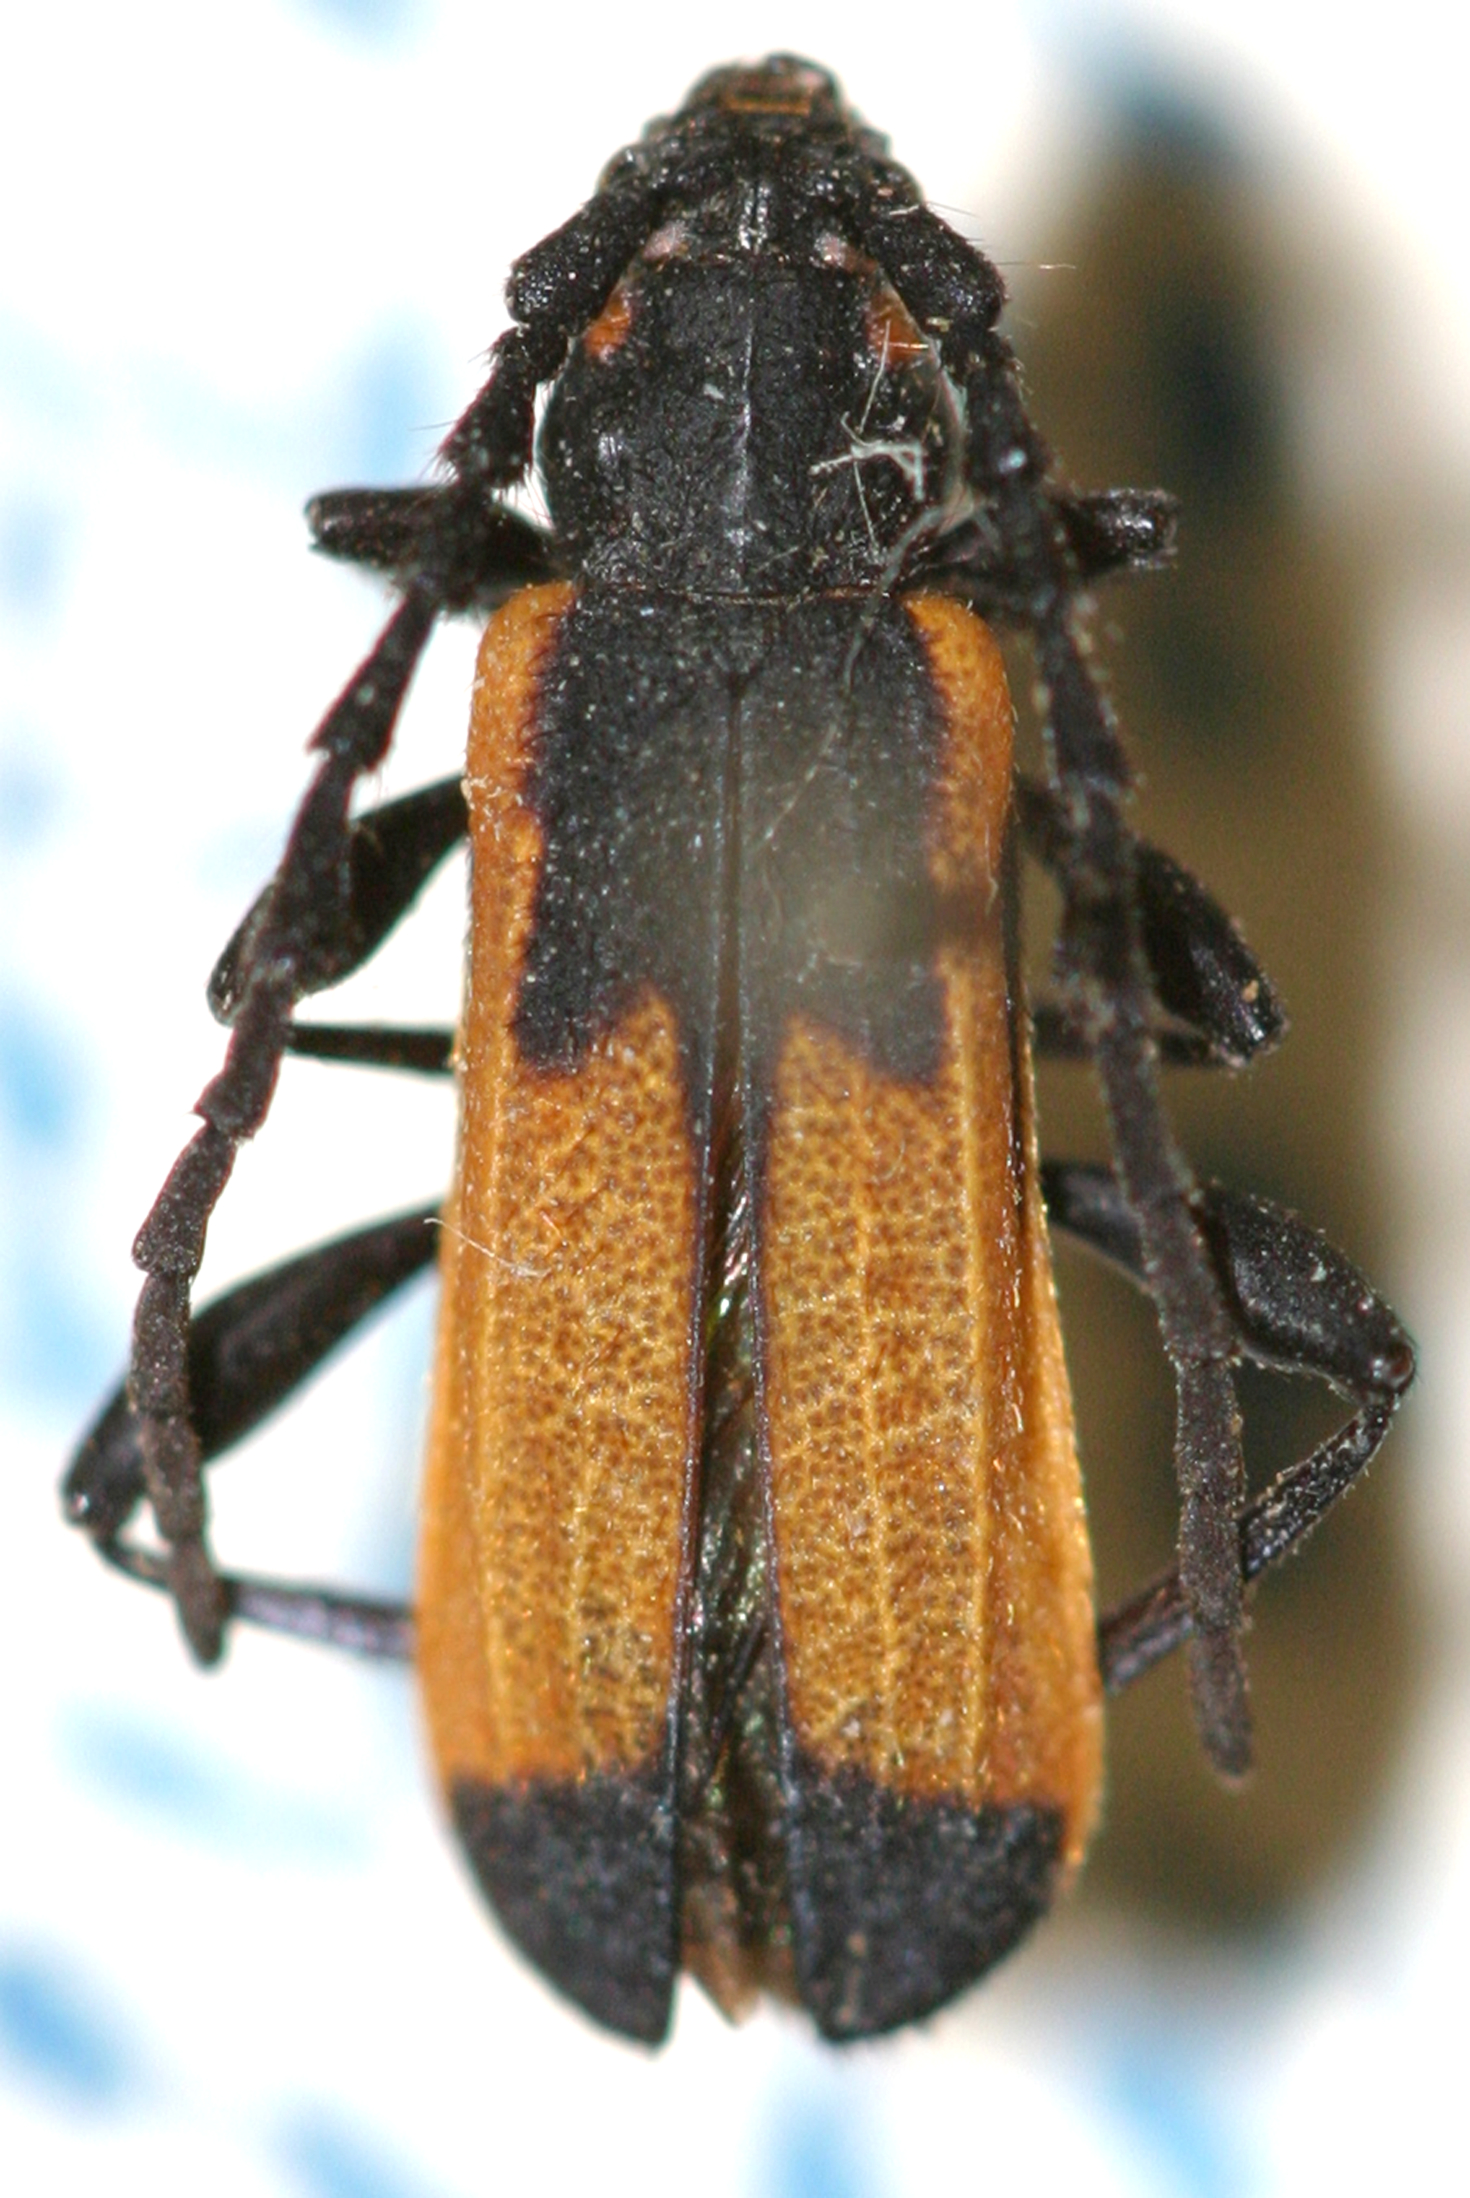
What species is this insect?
Pteroplatus anchora
